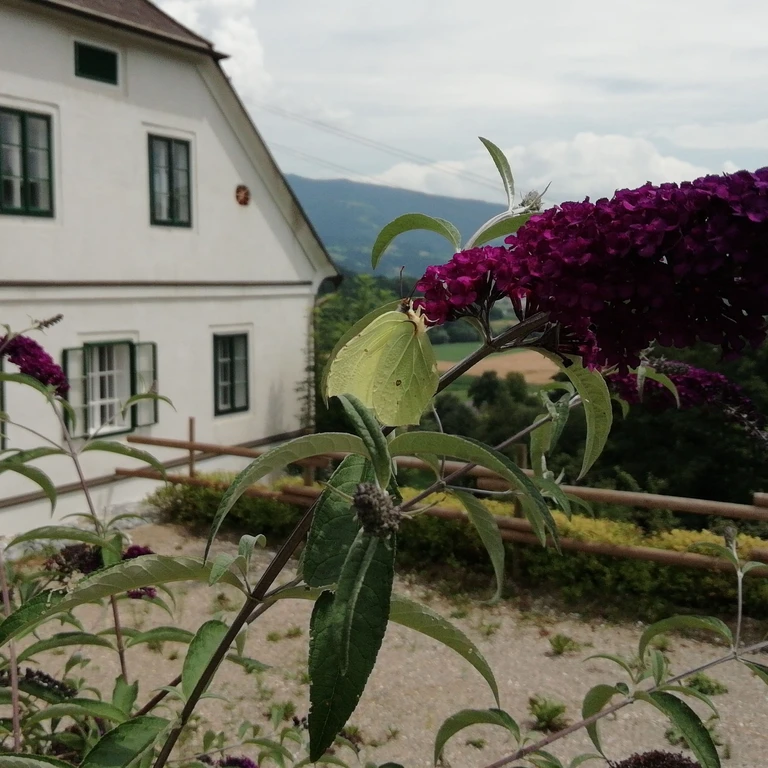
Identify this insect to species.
Gonepteryx rhamni
